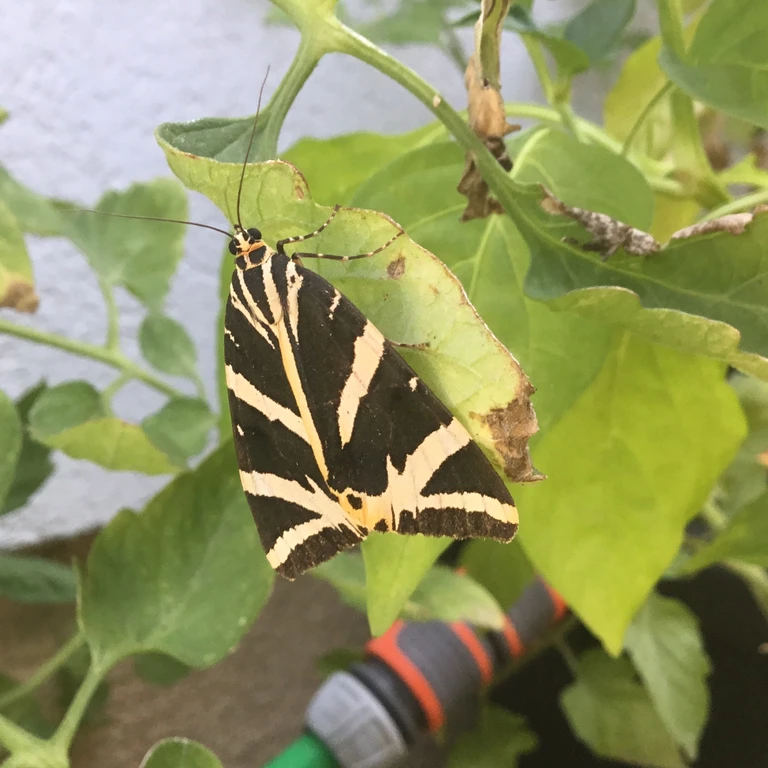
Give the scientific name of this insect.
Euplagia quadripunctaria
